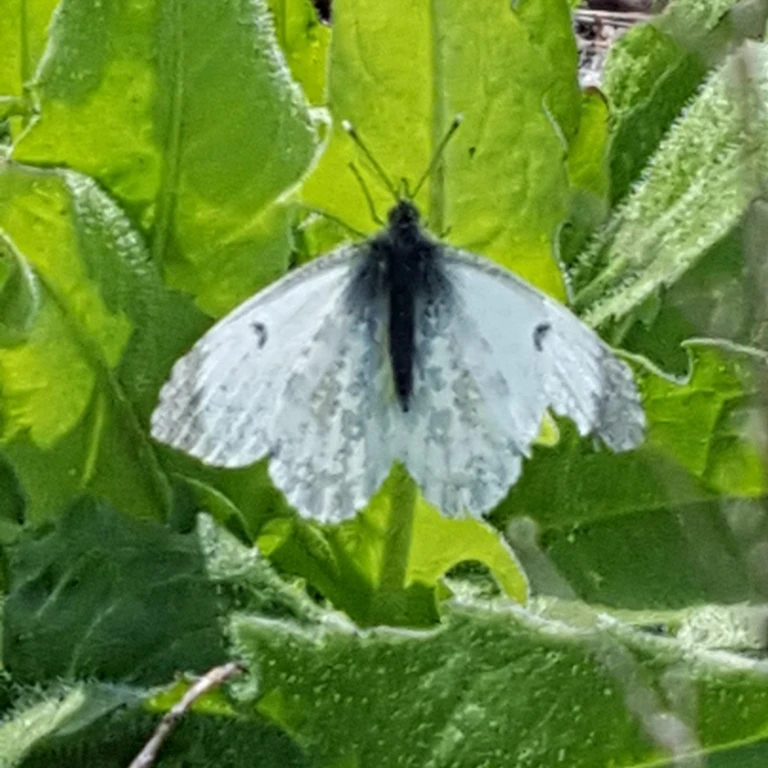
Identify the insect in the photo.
Anthocharis cardamines
